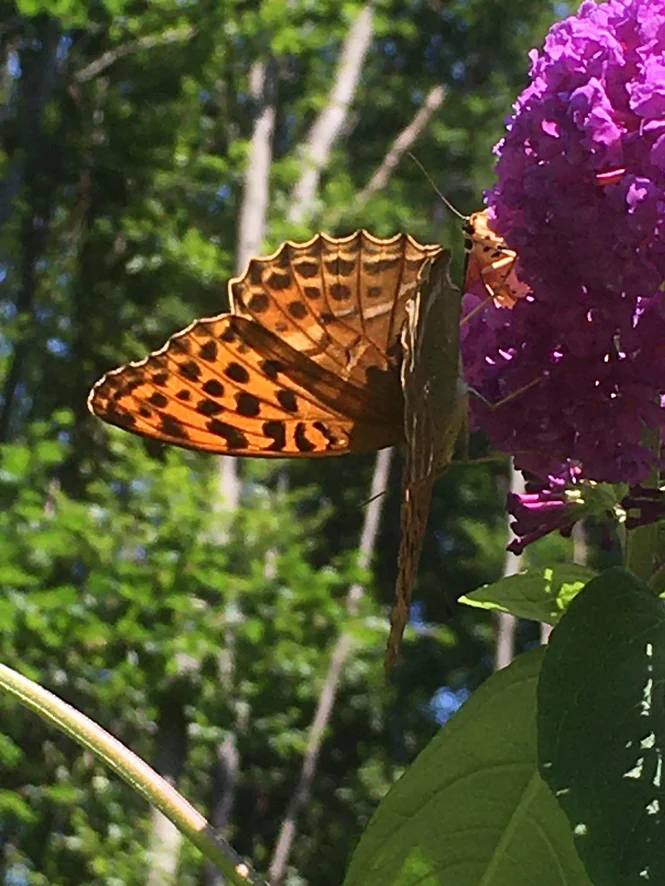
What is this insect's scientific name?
Argynnis paphia
